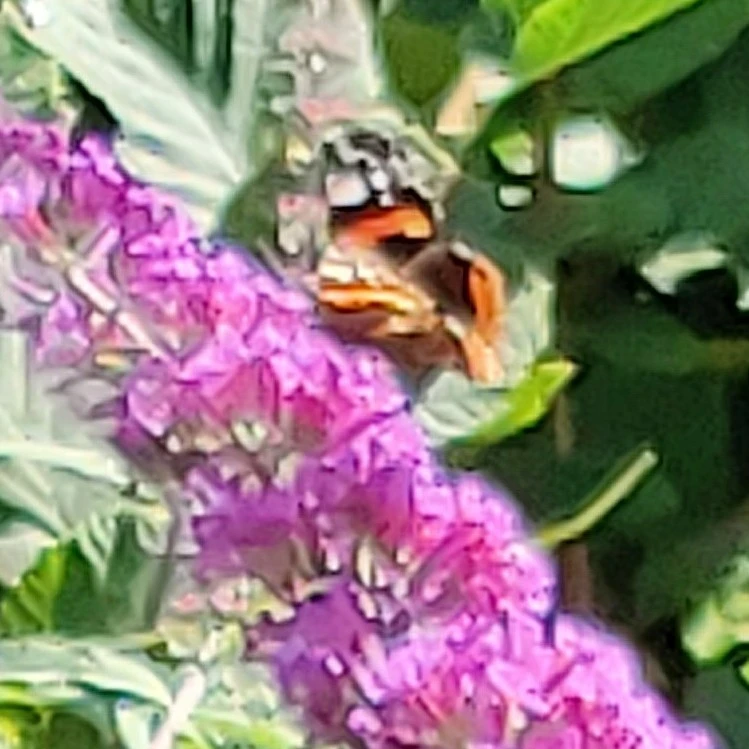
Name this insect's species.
Vanessa atalanta
